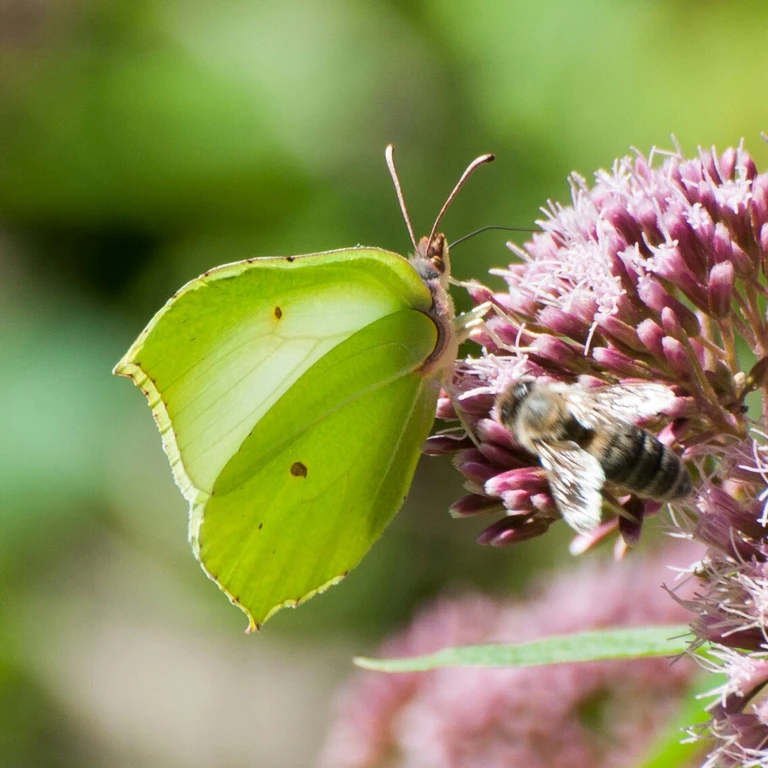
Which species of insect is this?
Gonepteryx rhamni
